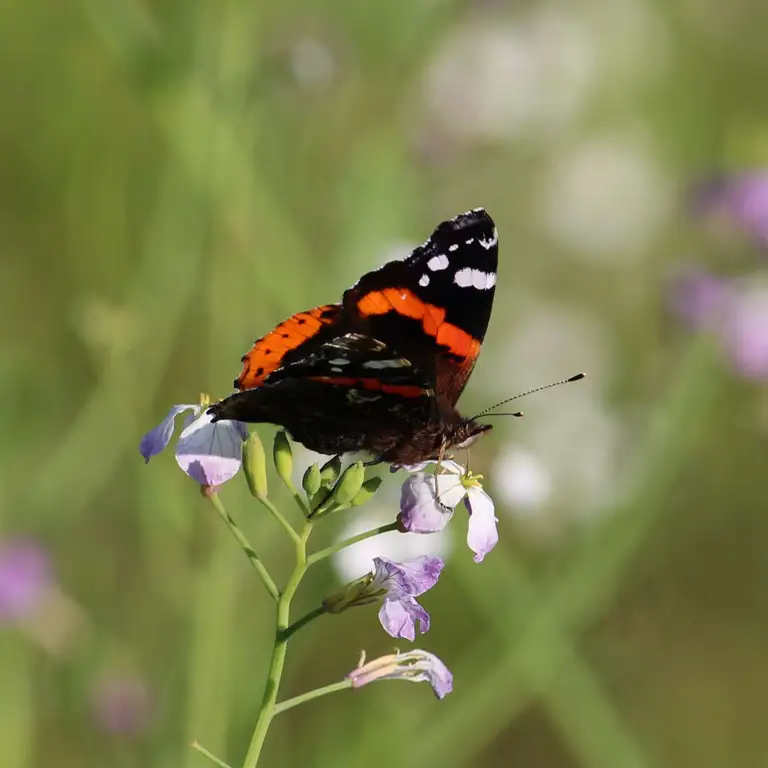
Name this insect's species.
Vanessa atalanta
